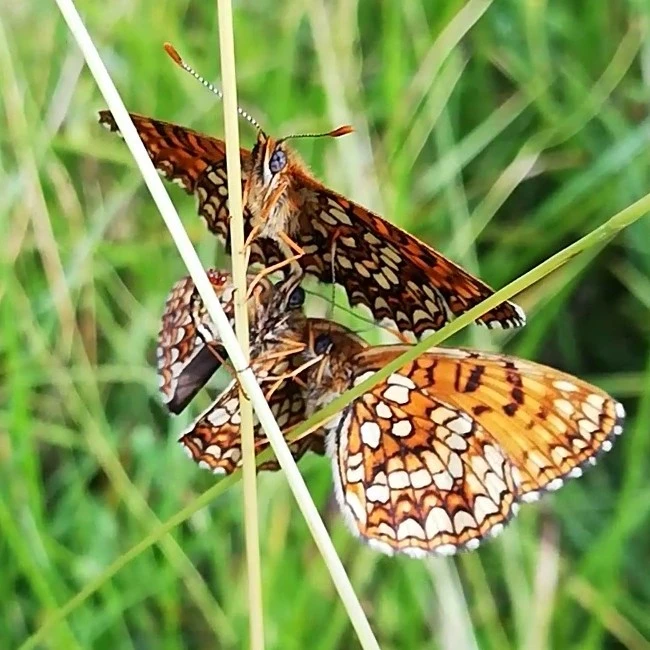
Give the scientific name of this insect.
Melitaea diamina
